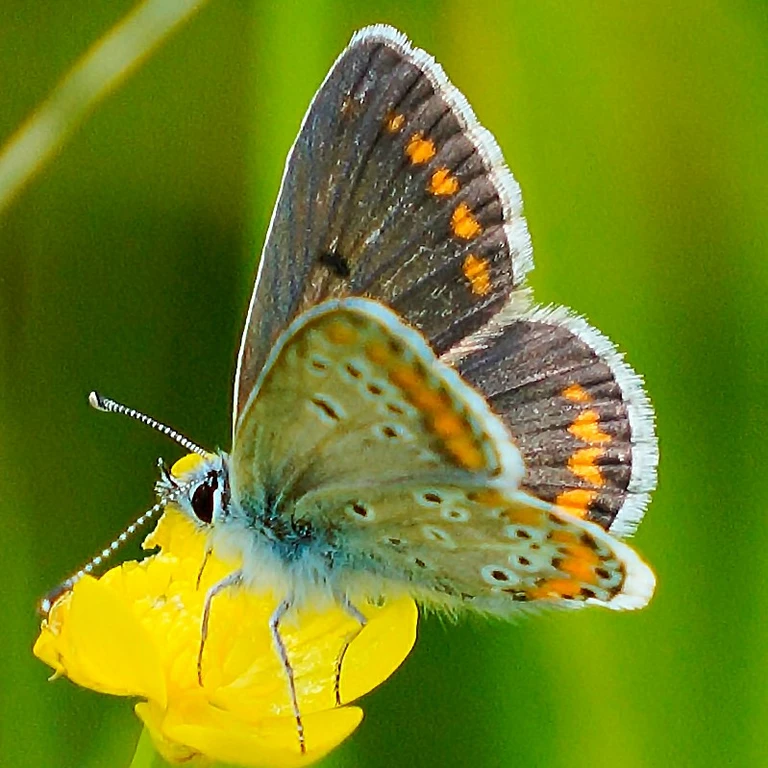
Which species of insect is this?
Aricia agestis/artaxerxes
